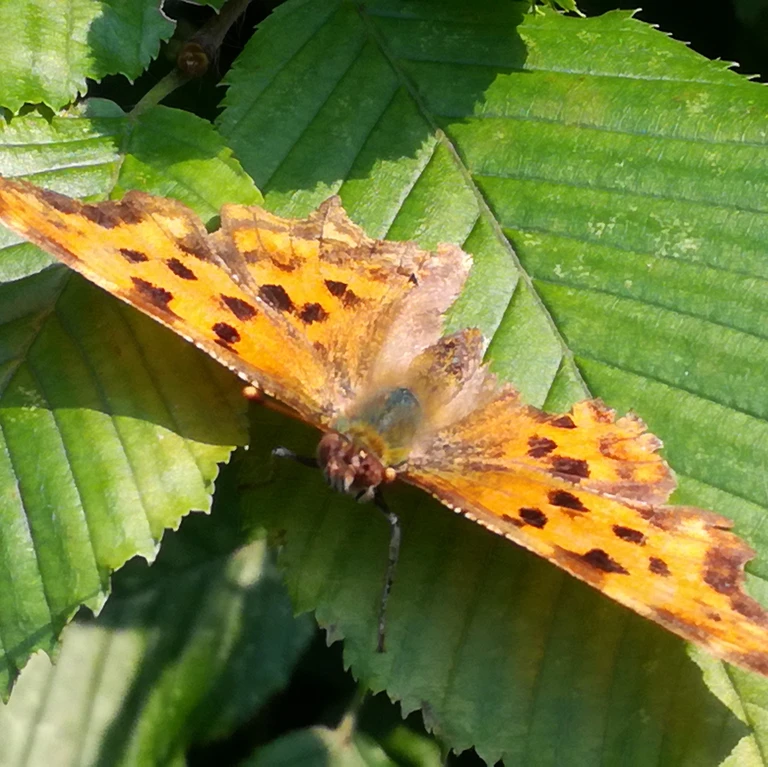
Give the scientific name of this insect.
Polygonia c-album
